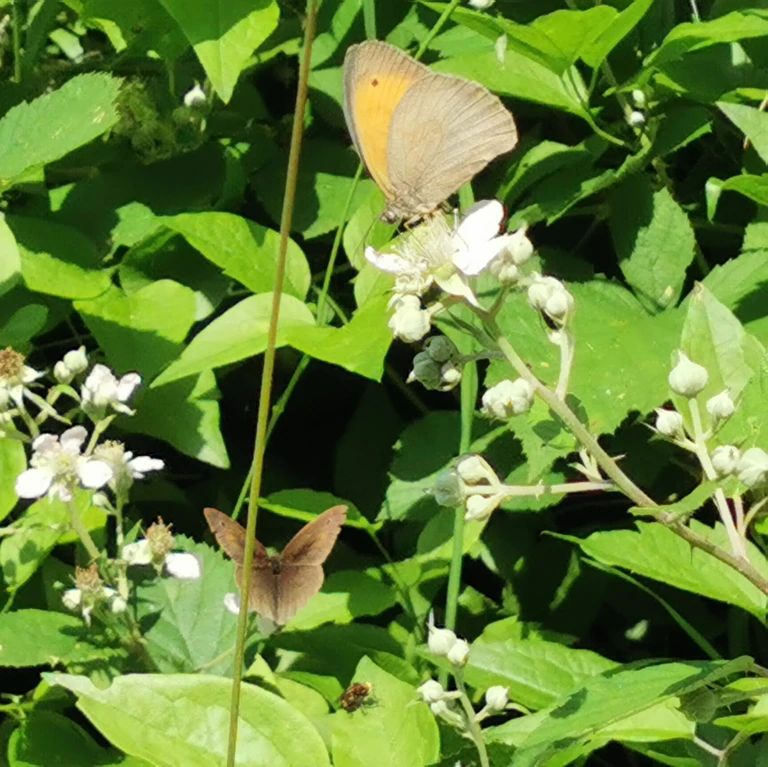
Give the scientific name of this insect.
Maniola jurtina
